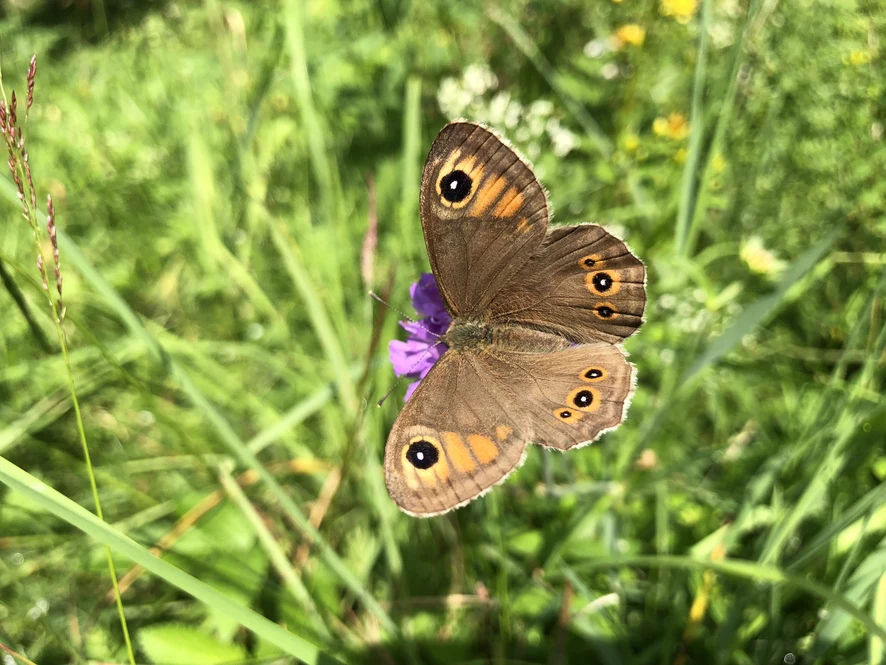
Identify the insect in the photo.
Lasiommata maera (also Pararge maera)
